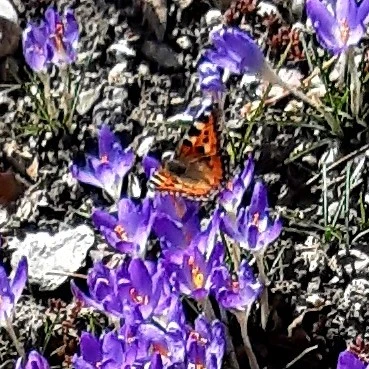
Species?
Aglais urticae
